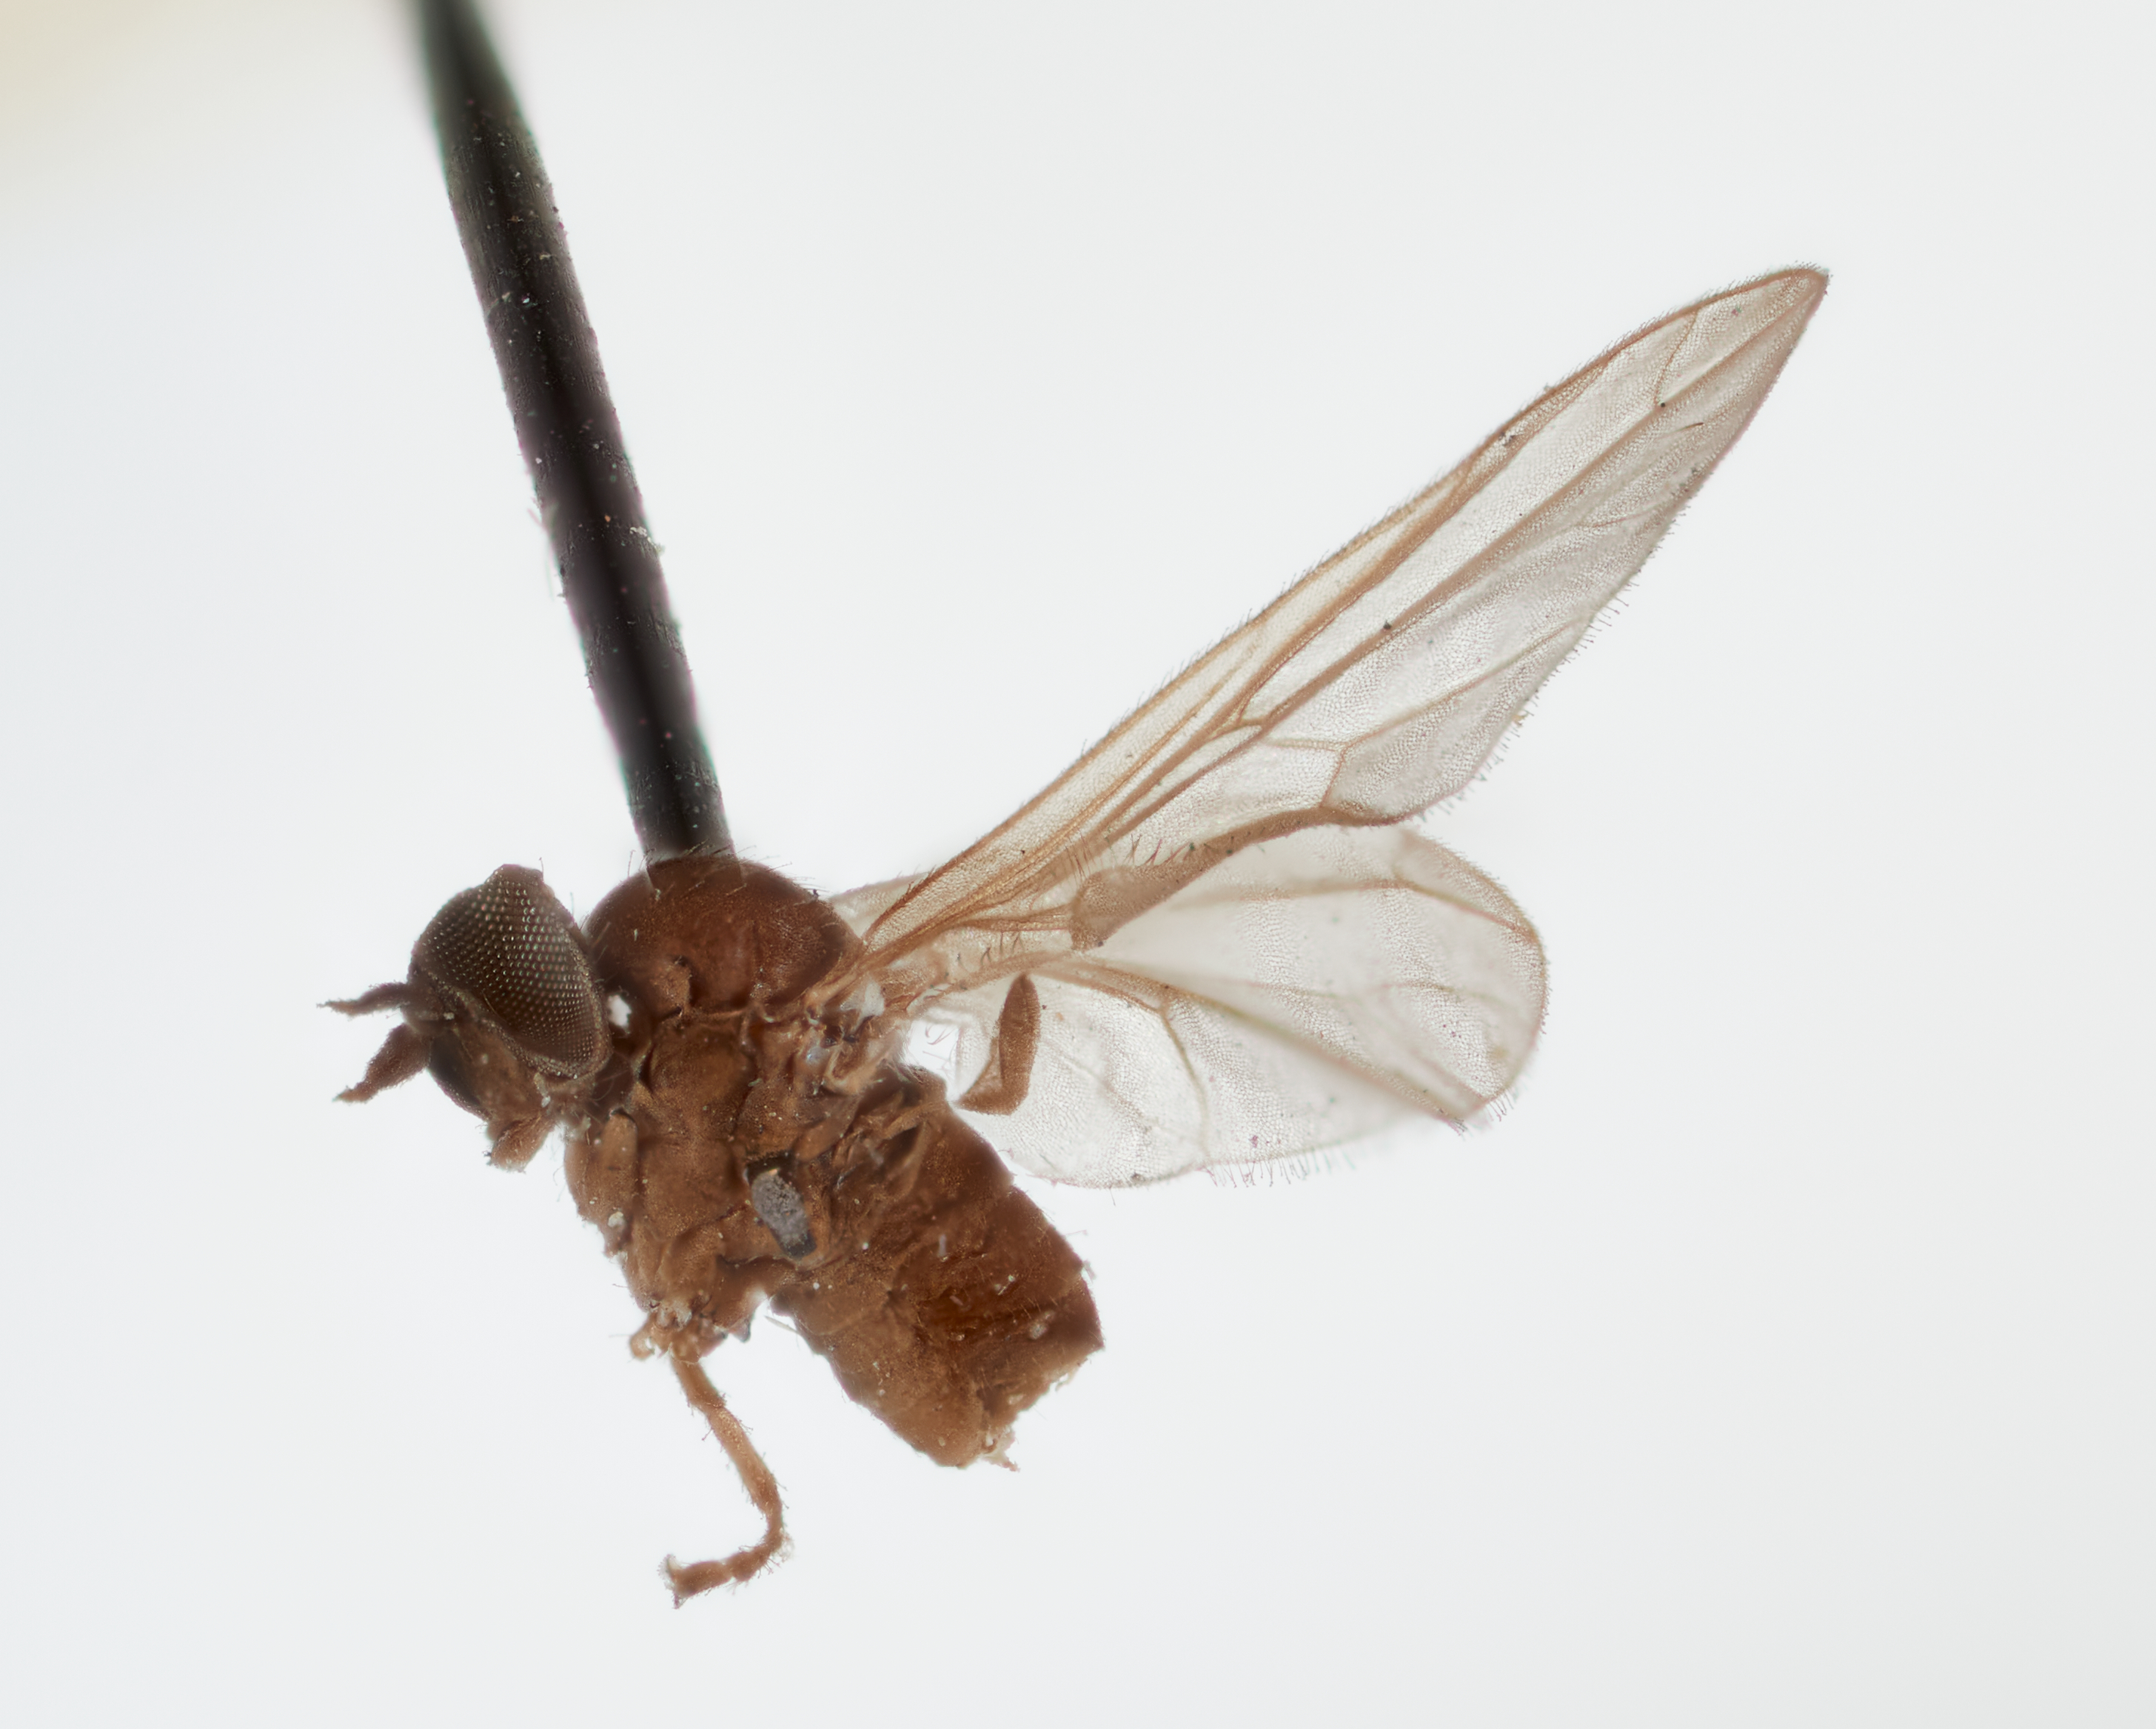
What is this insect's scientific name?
Hilarimorpha parva
